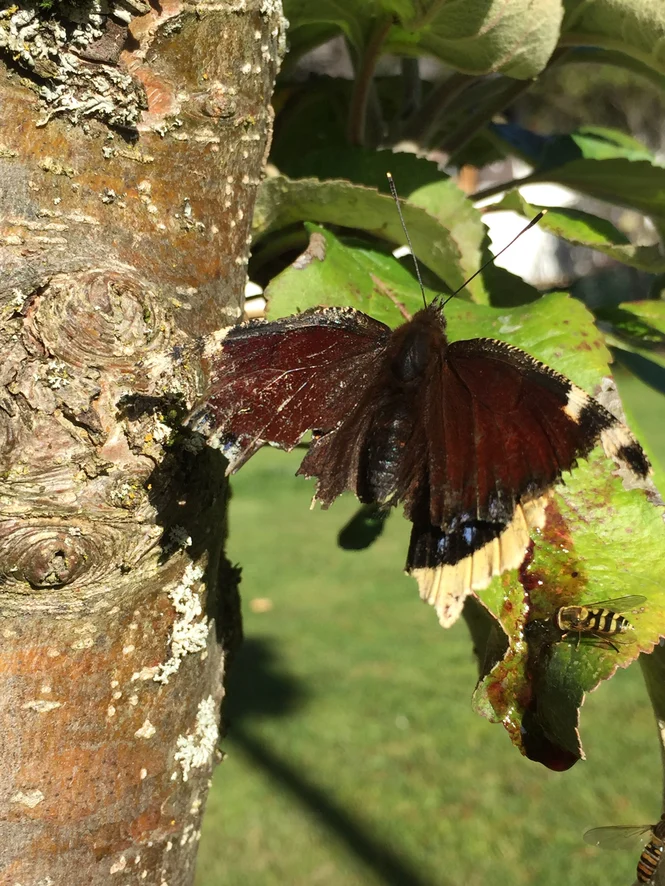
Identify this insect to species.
Nymphalis antiopa
